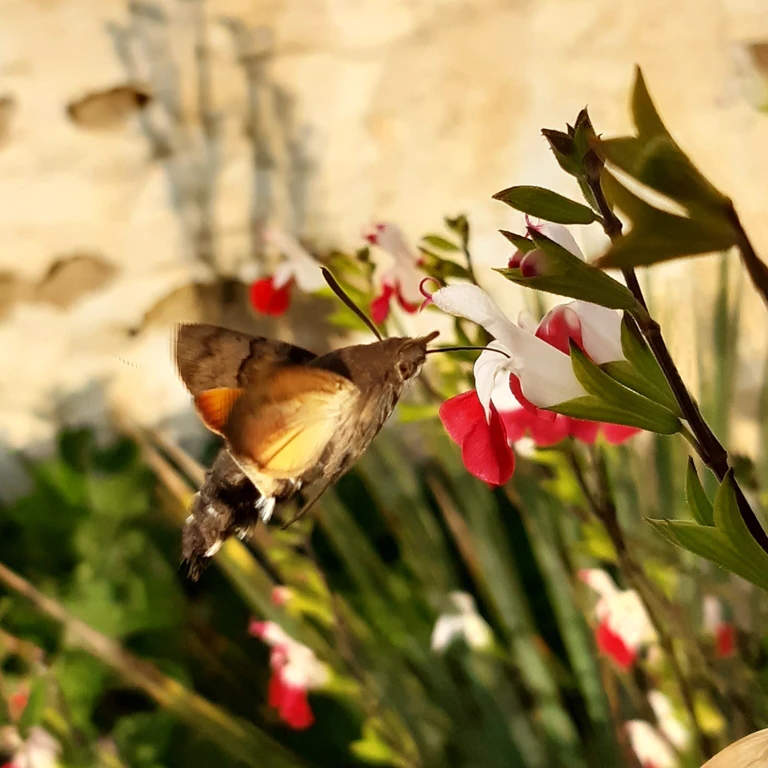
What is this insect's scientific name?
Macroglossum stellatarum
